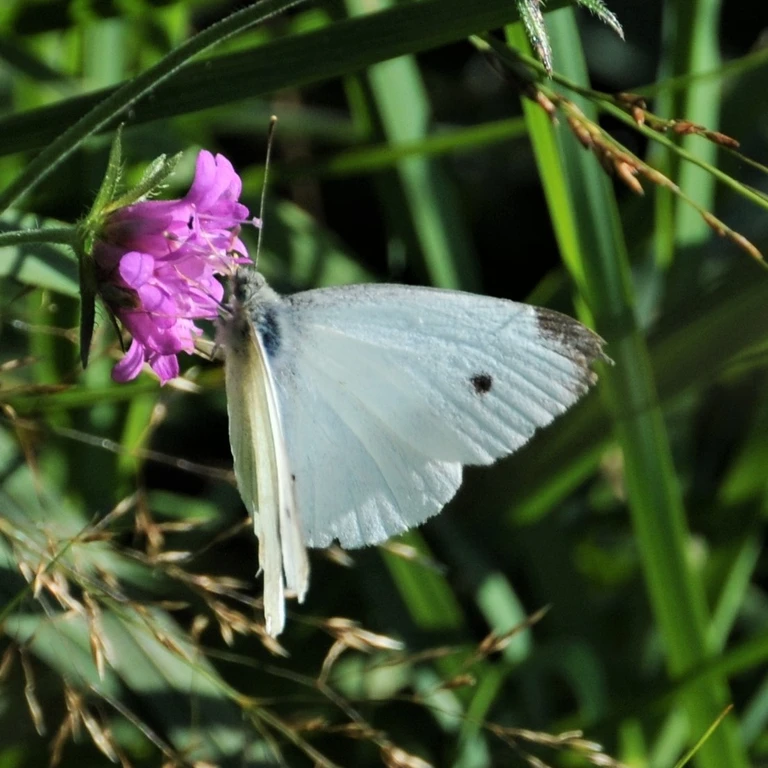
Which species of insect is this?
Pieris rapae
